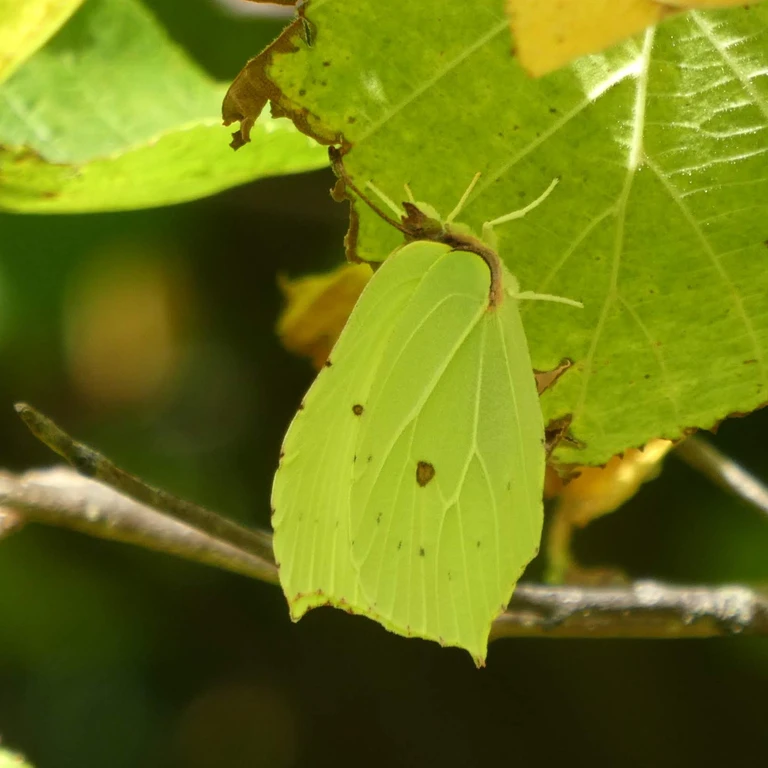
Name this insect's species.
Gonepteryx rhamni
